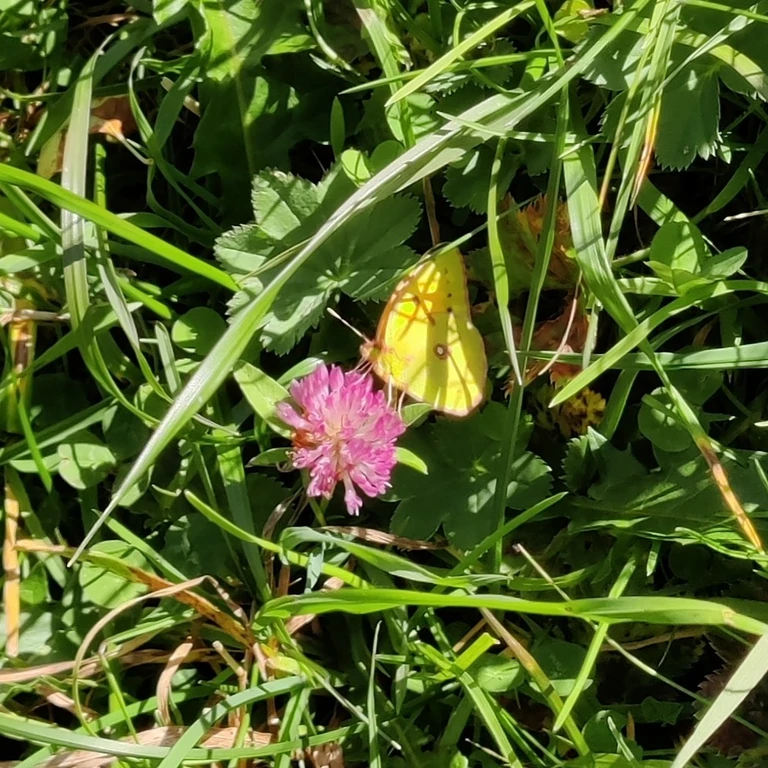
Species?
Colias croceus
